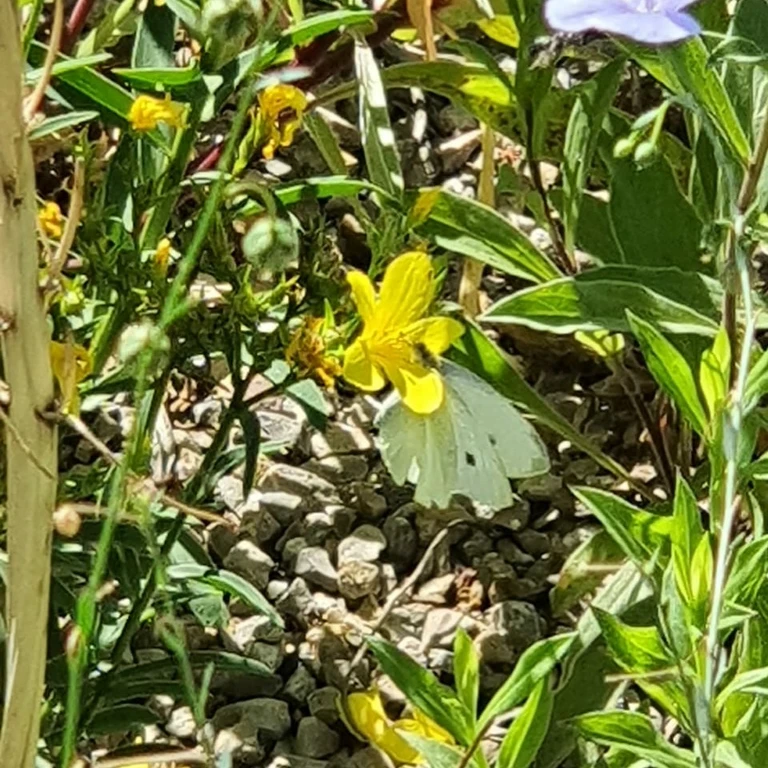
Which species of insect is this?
Pieris rapae
